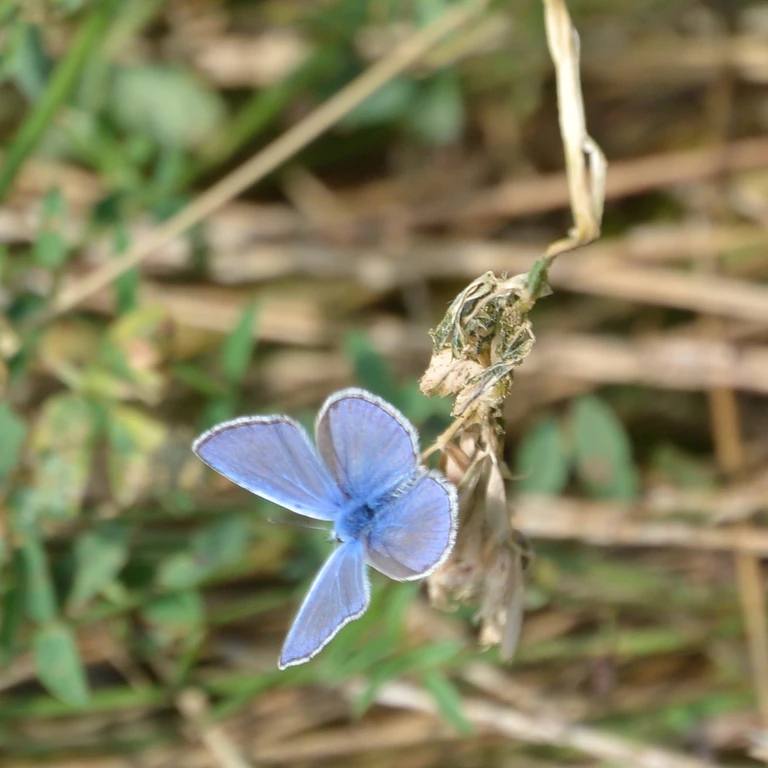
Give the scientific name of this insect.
Polyommatus icarus
